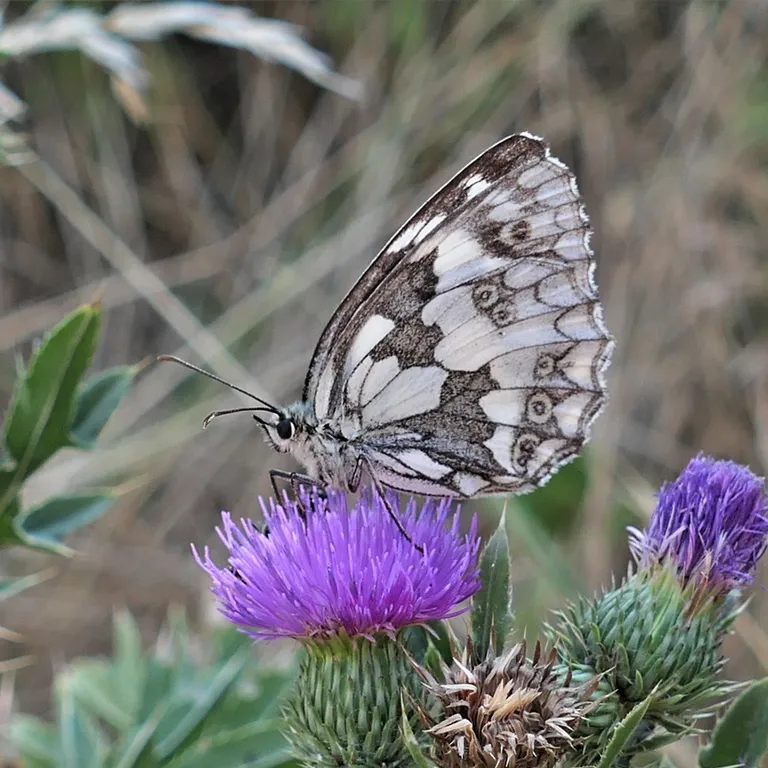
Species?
Melanargia galathea
